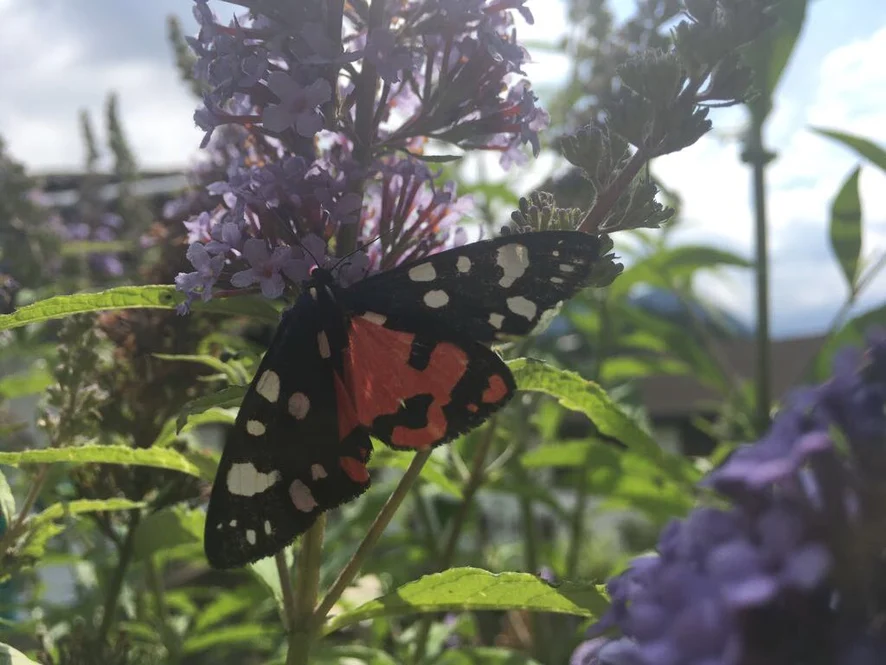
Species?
Callimorpha dominula
